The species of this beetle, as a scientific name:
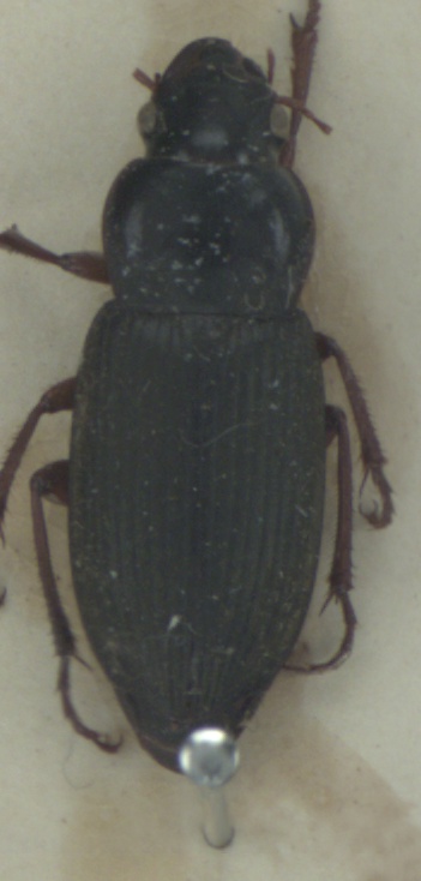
Harpalus rufipes
